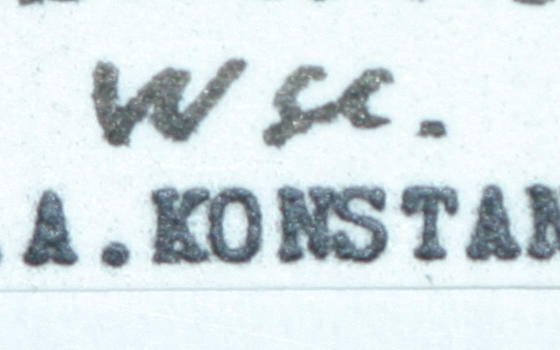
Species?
Aphthona taniae
